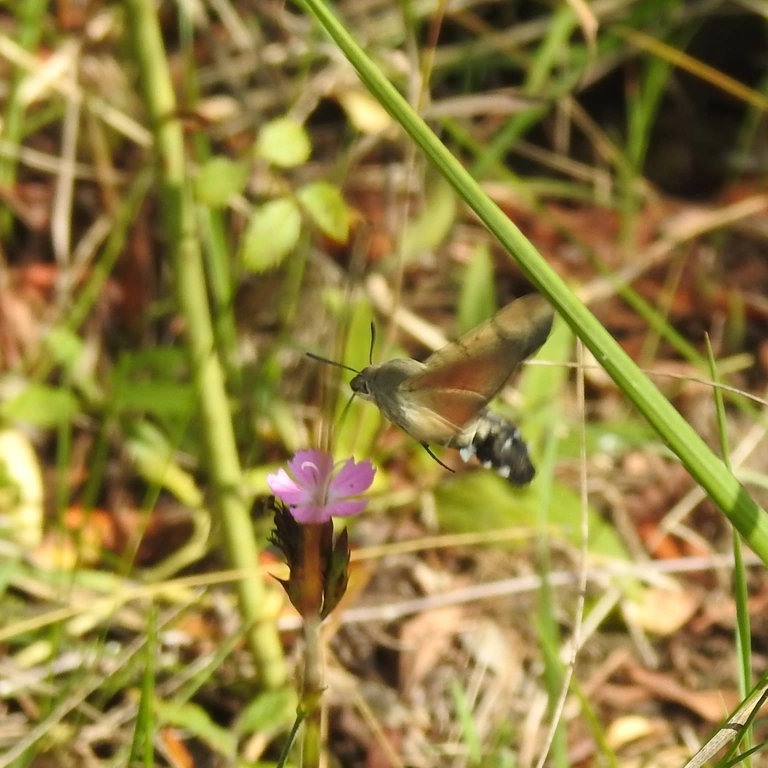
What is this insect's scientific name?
Macroglossum stellatarum
